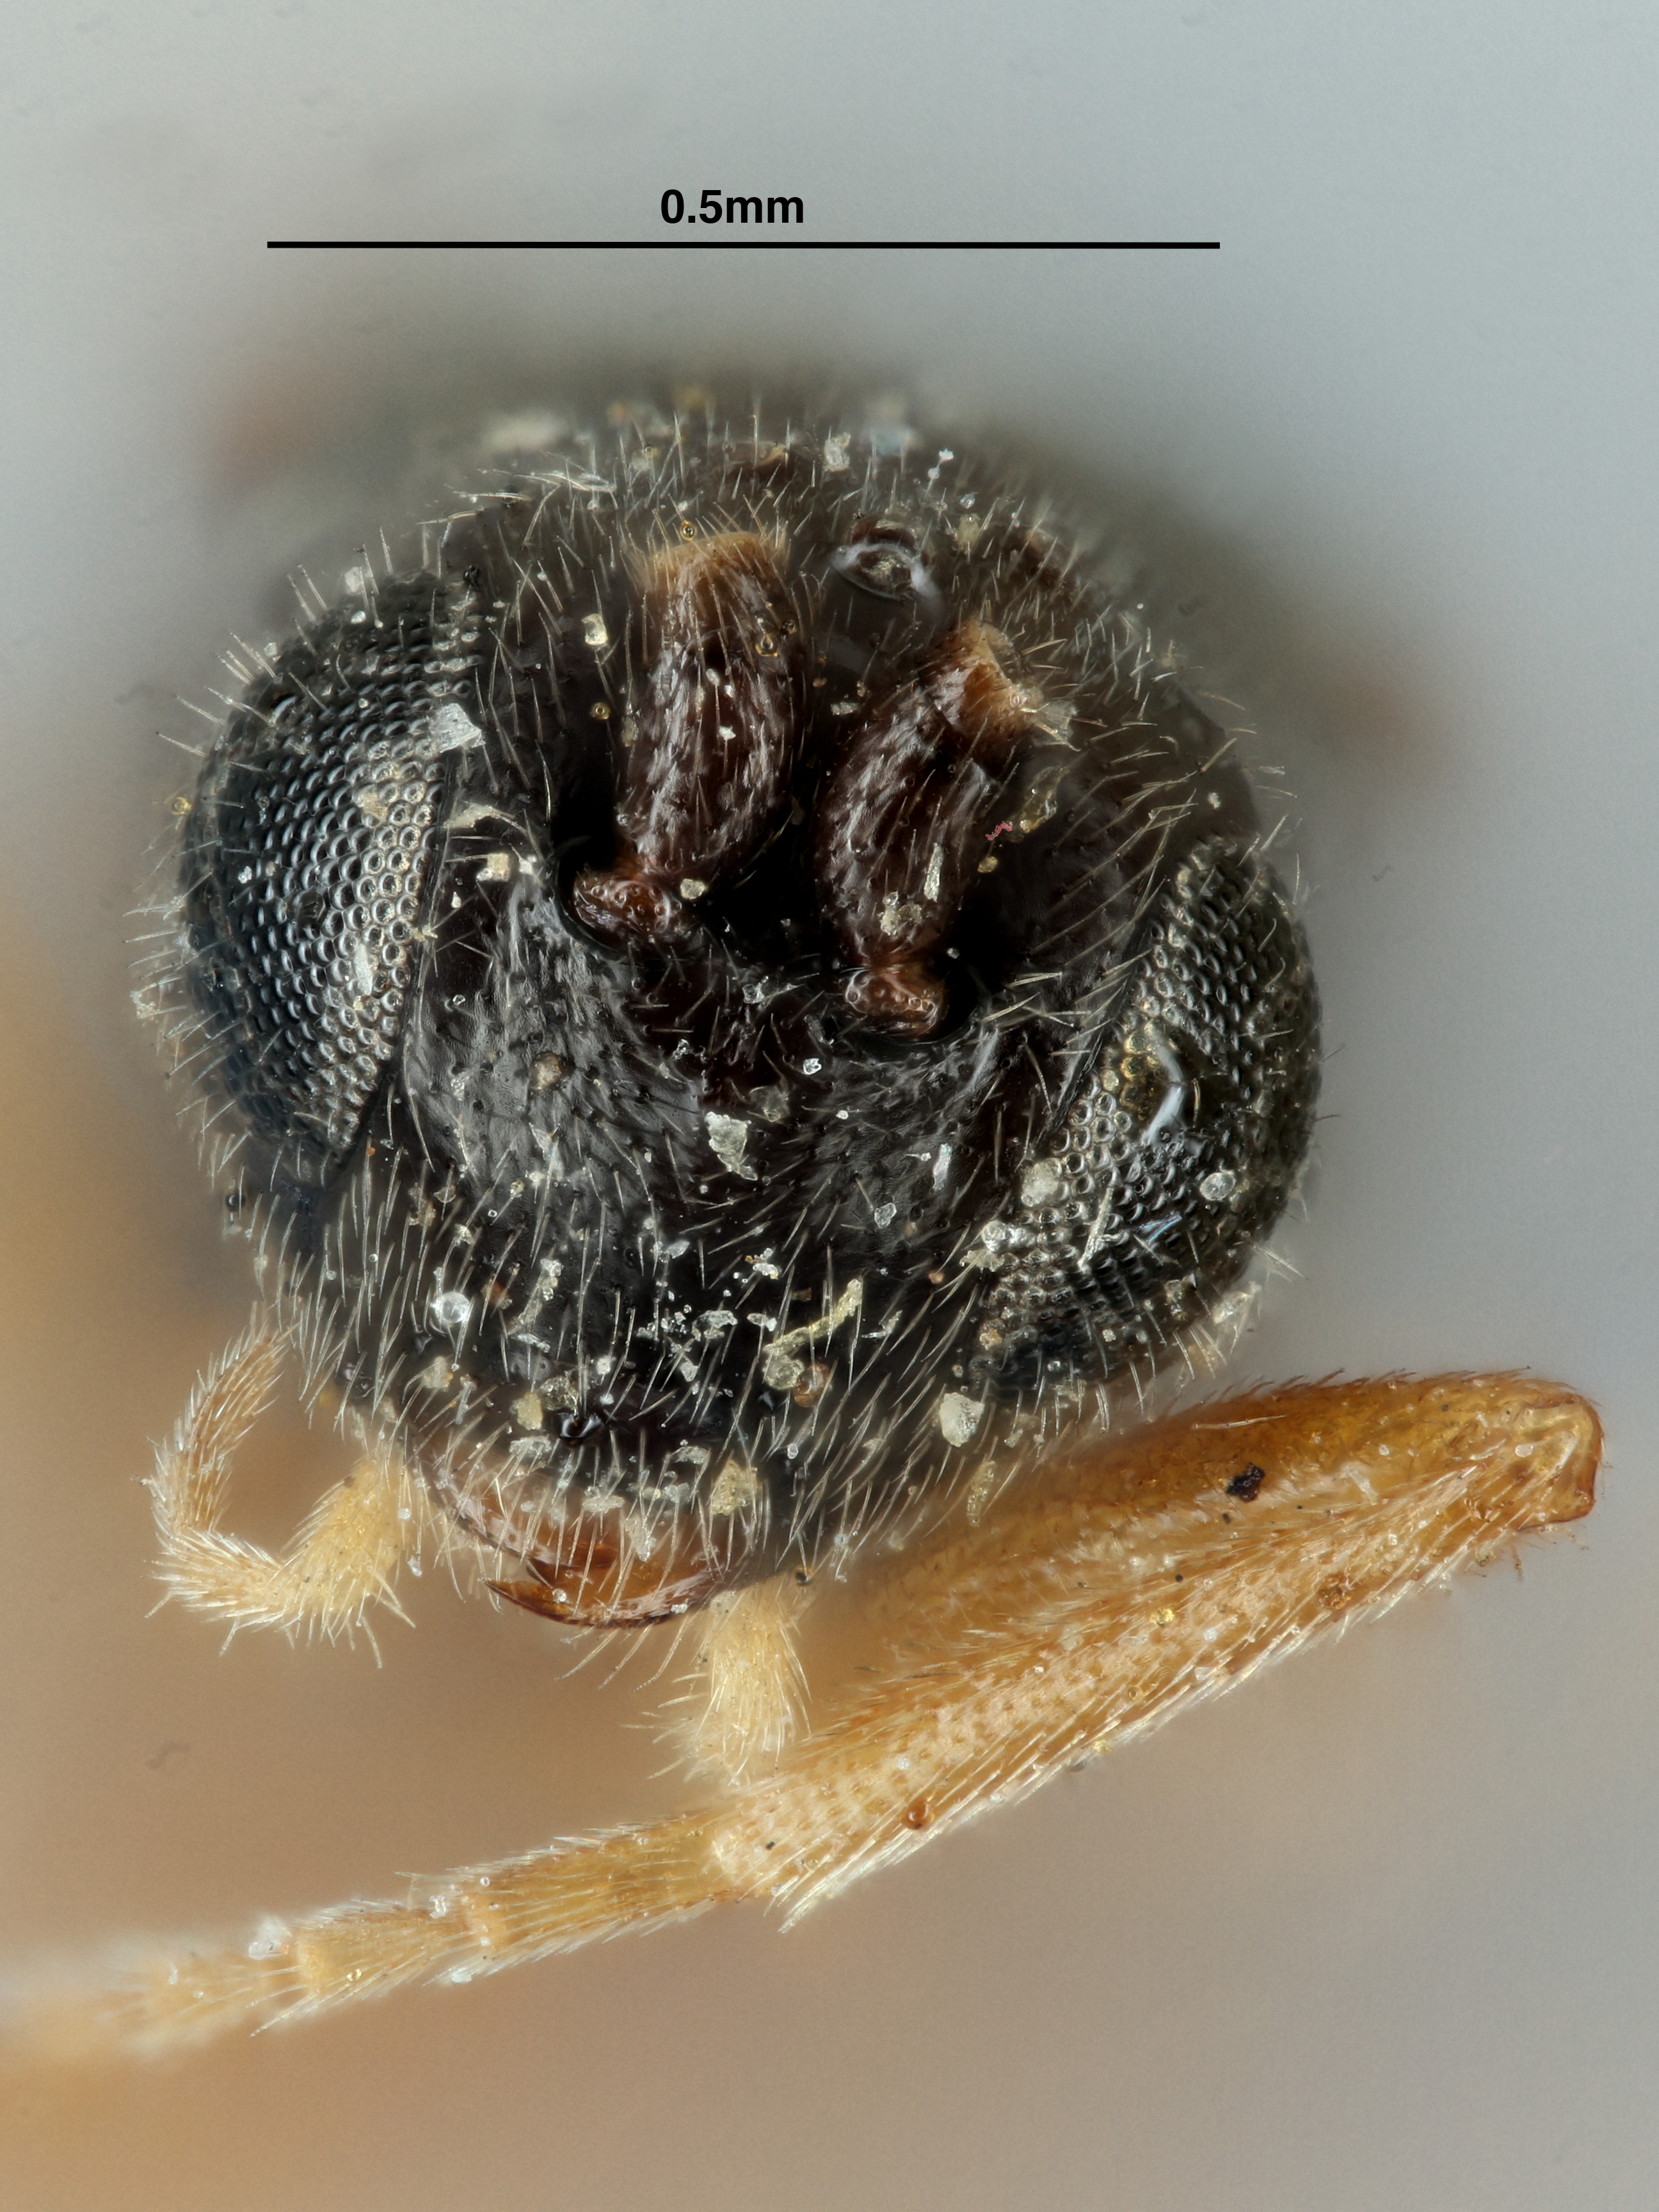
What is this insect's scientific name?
Apanteles laeviceps
